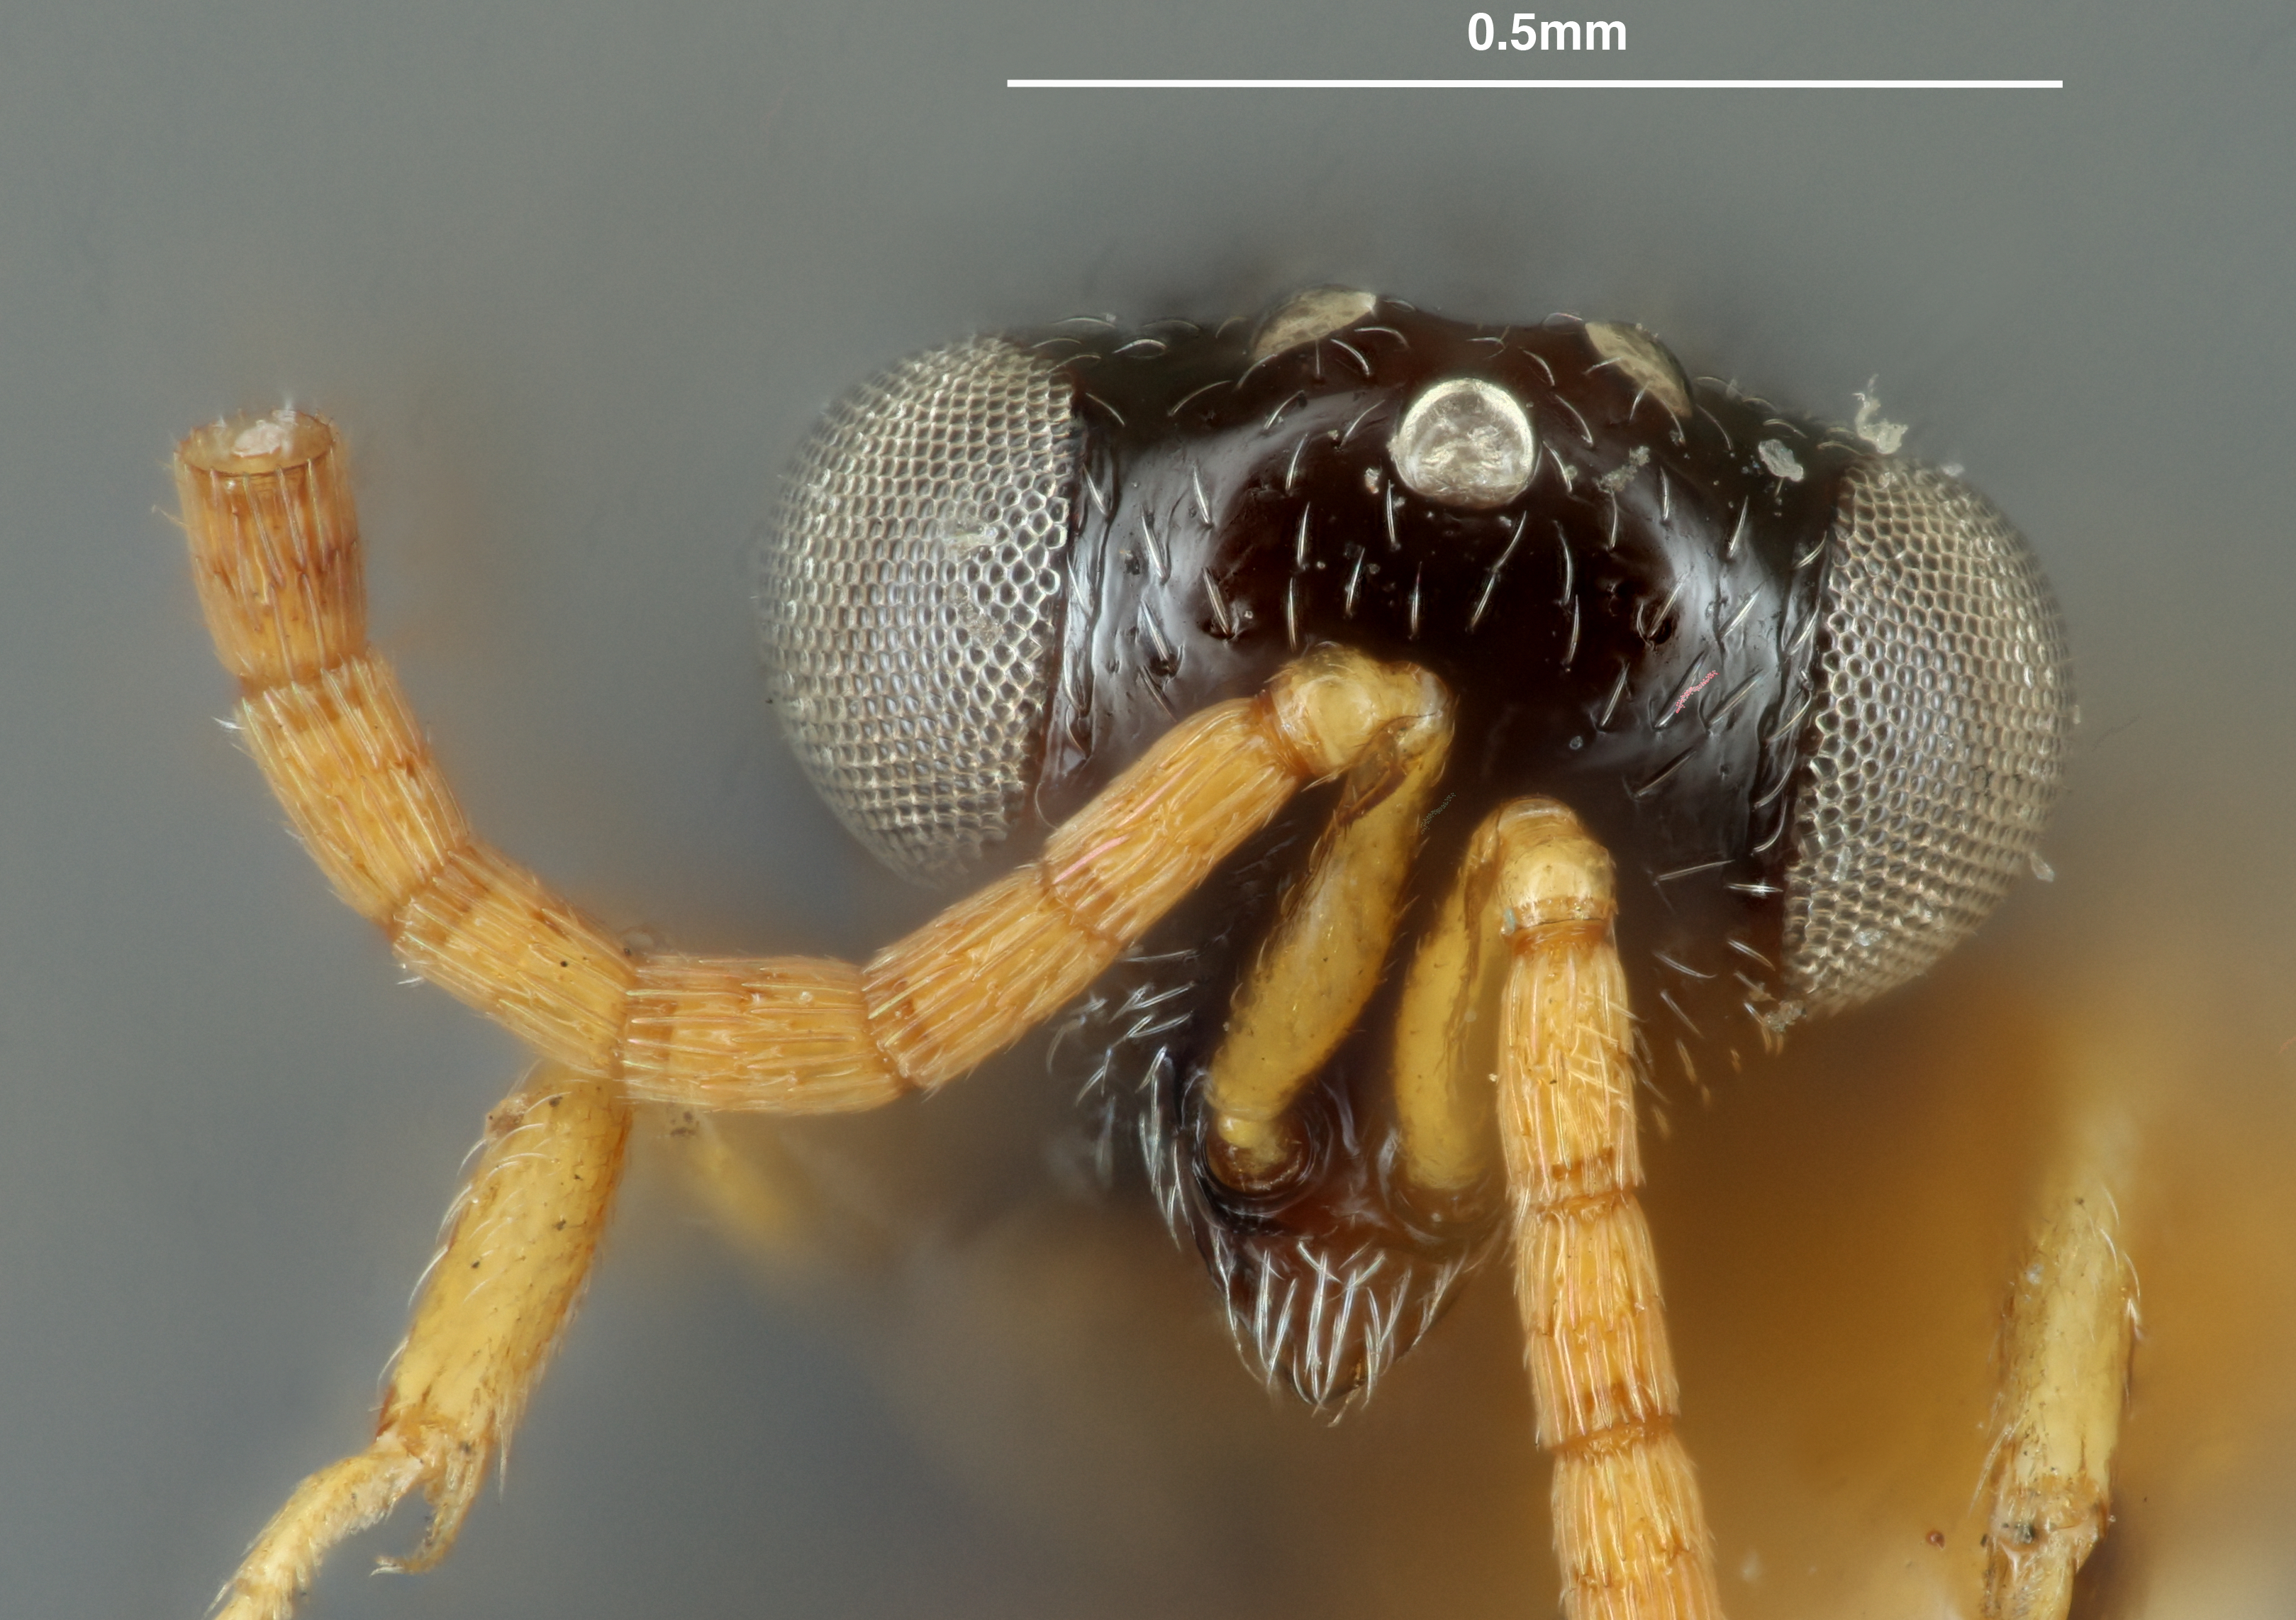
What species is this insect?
Arretocera stantoni
